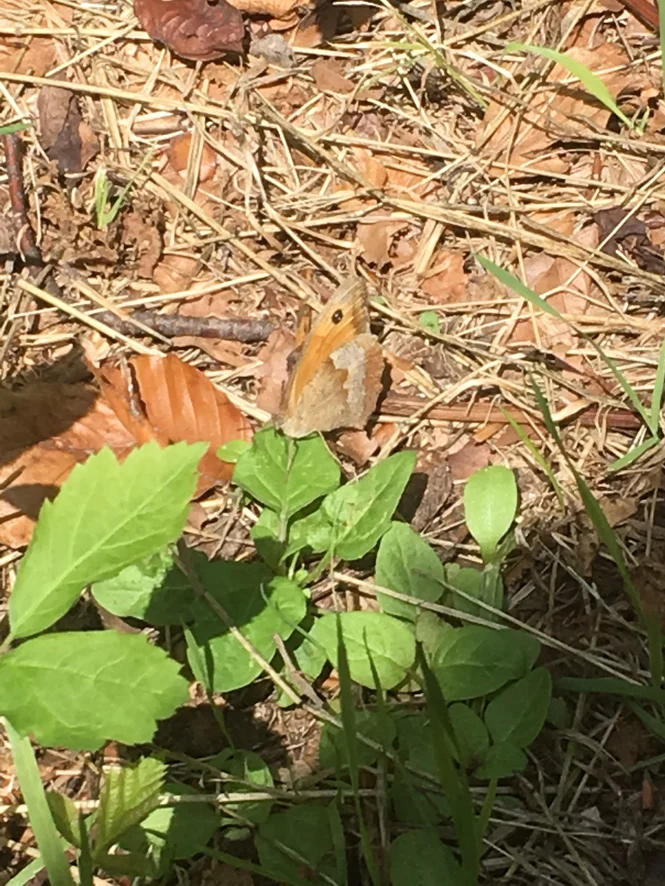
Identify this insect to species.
Maniola jurtina
